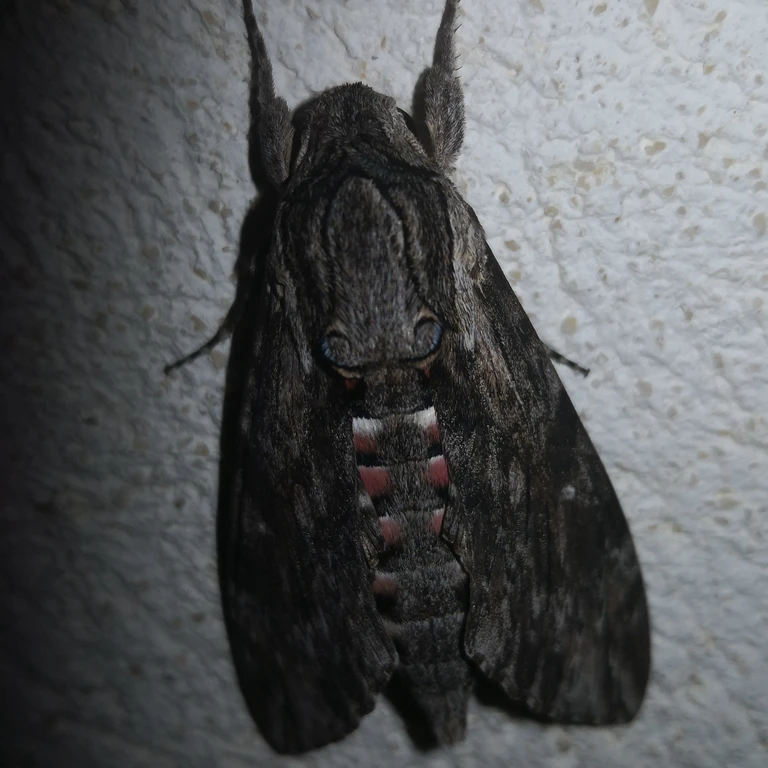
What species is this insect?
Agrius convolvuli
